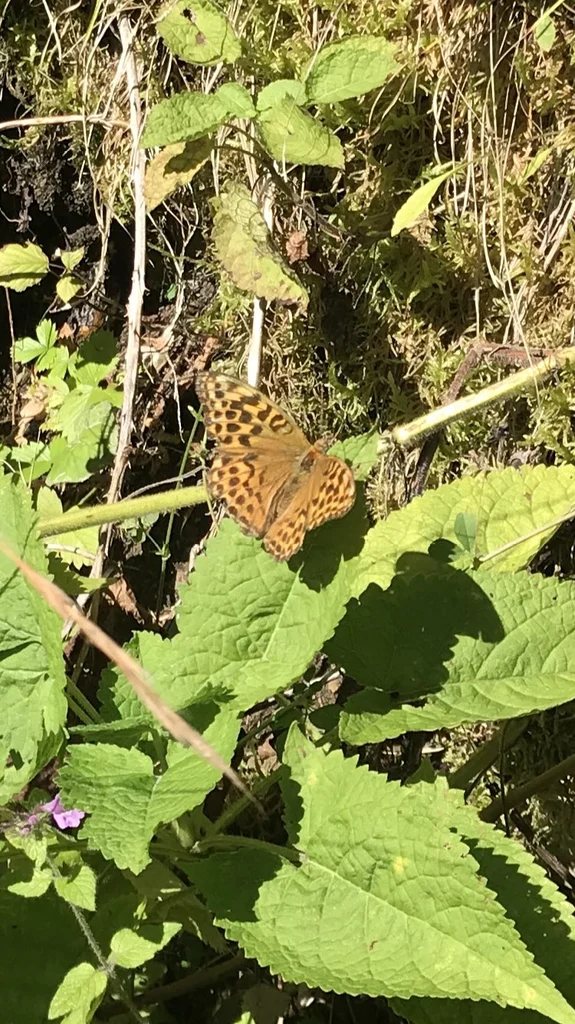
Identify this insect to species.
Argynnis paphia
